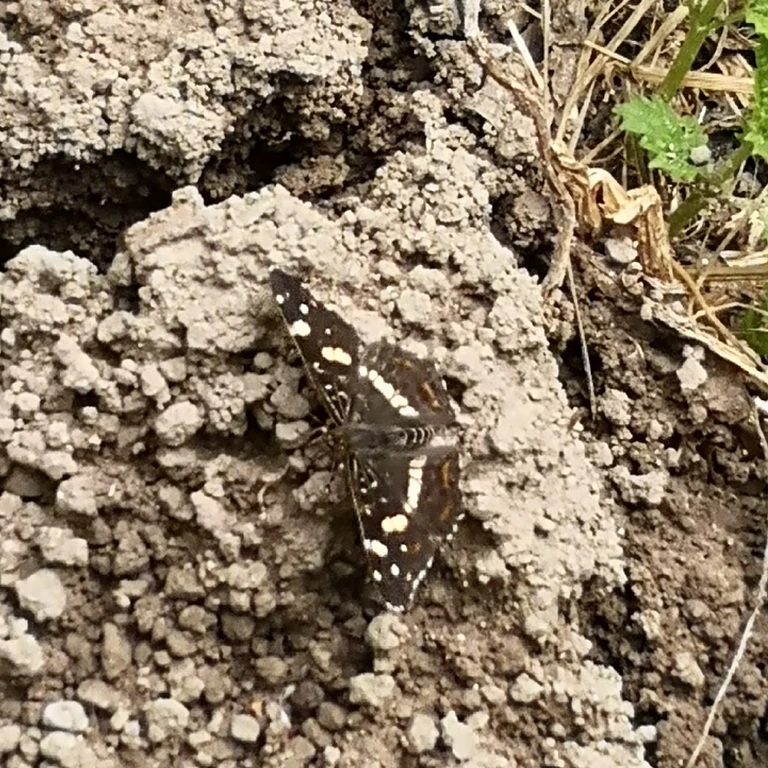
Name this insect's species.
Araschnia levana
